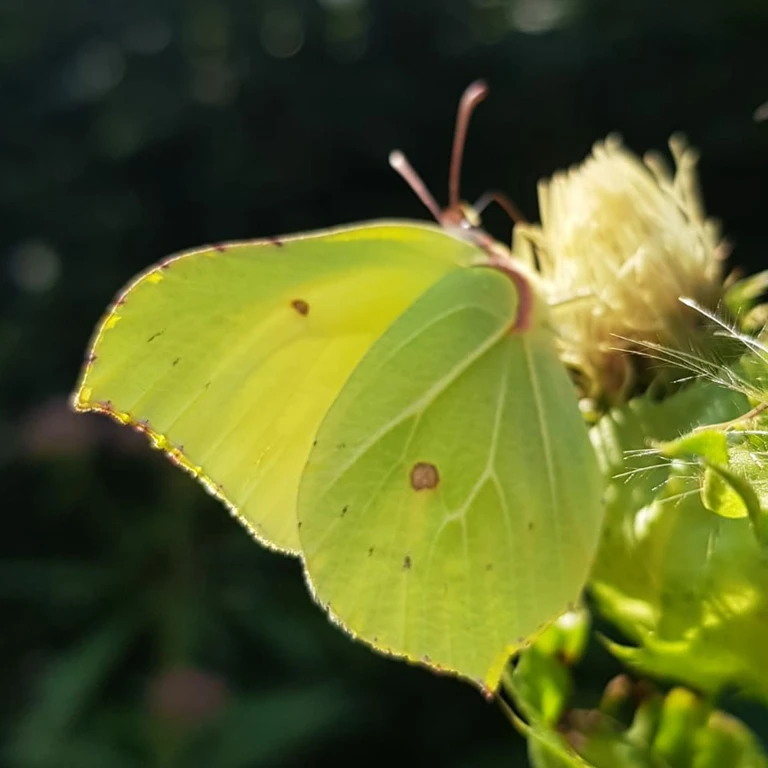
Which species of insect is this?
Gonepteryx rhamni
